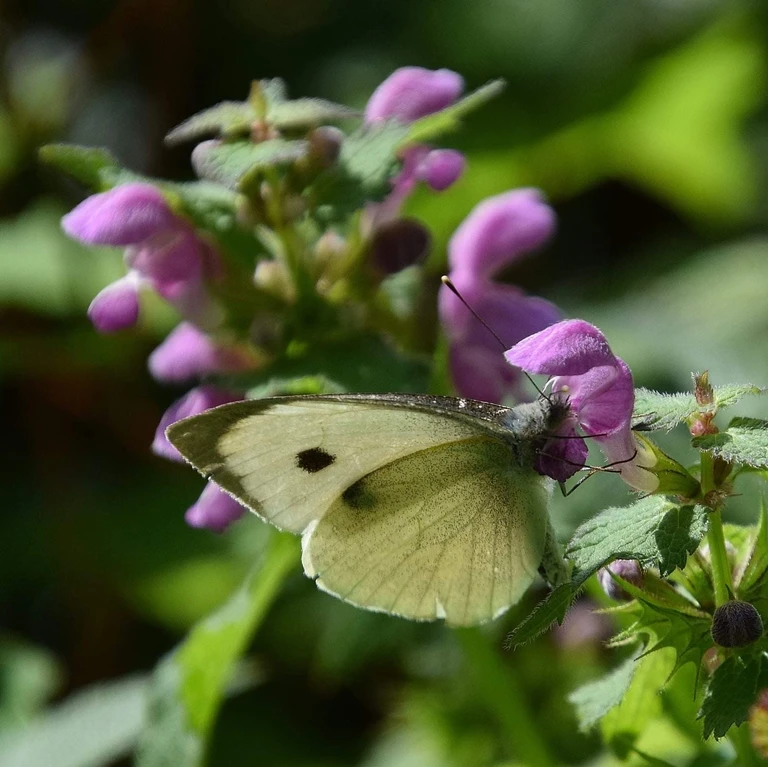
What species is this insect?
Pieris brassicae
